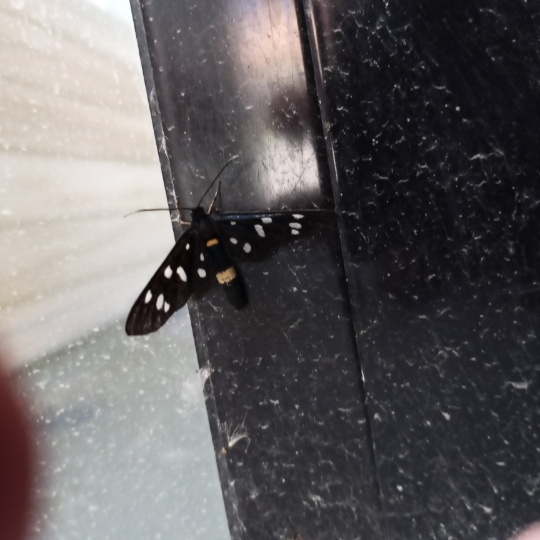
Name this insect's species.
Amata phegea
